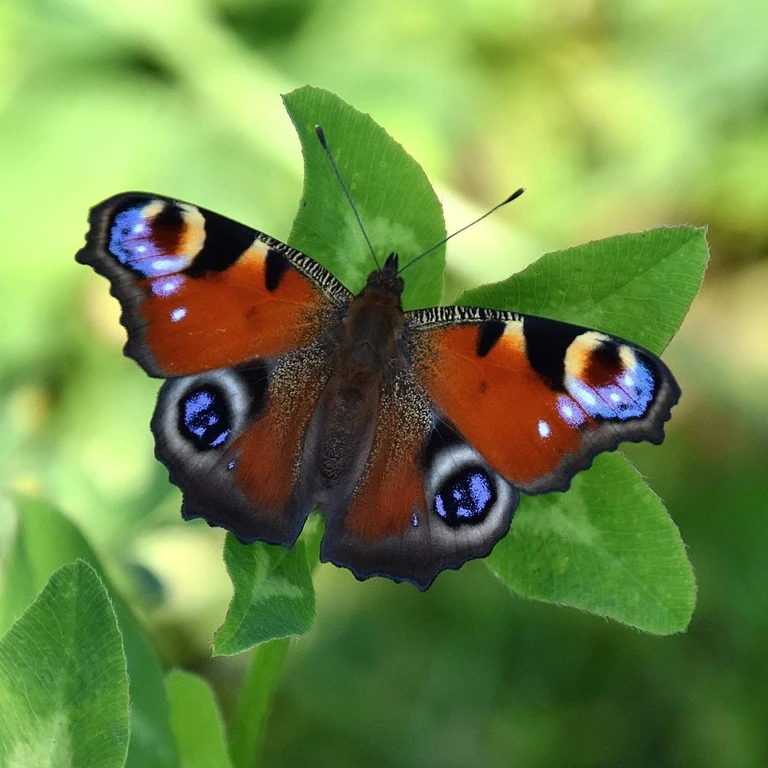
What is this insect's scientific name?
Aglais io
